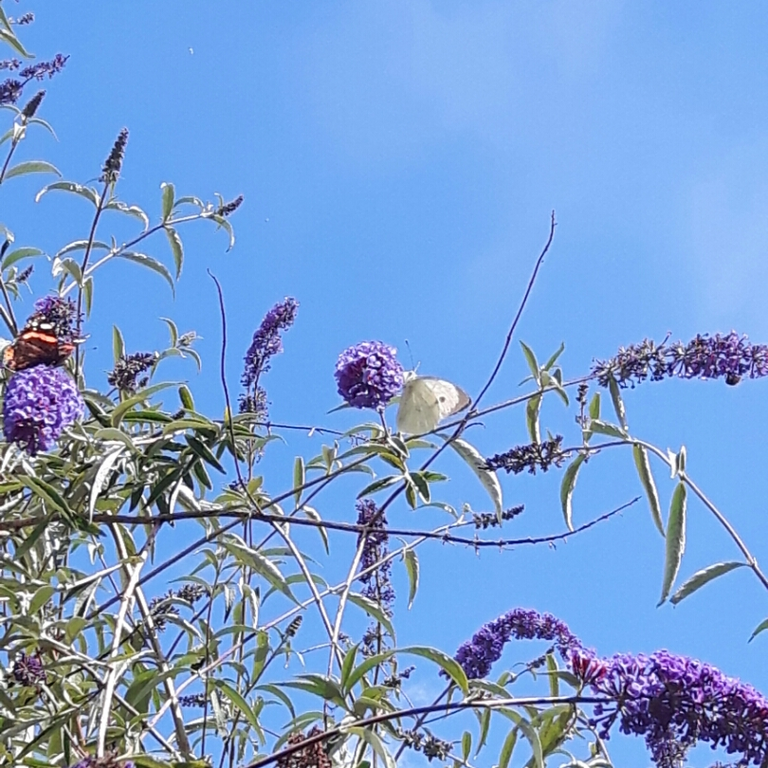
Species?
Pieris brassicae
